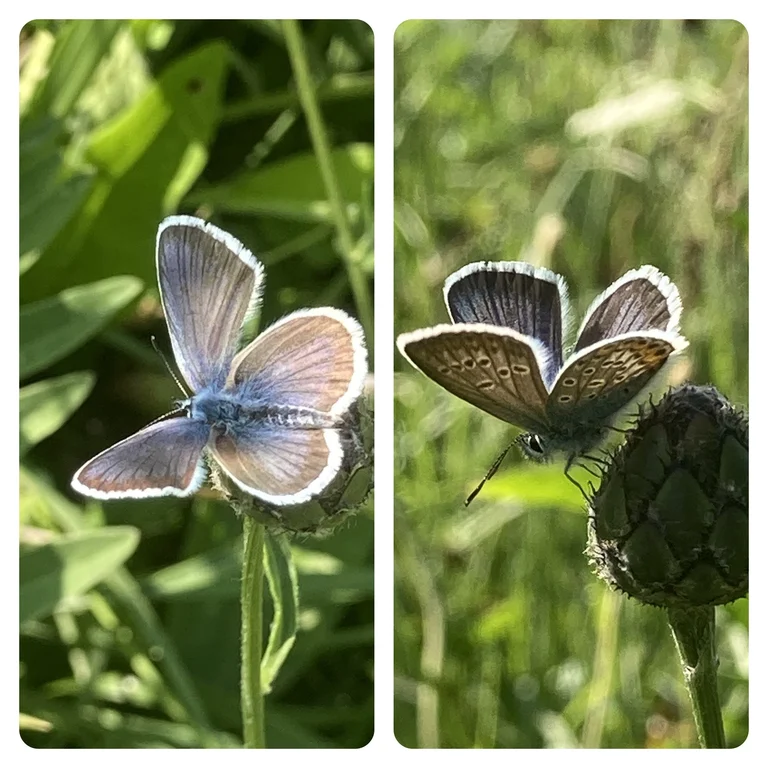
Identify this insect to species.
Plebejus argus
